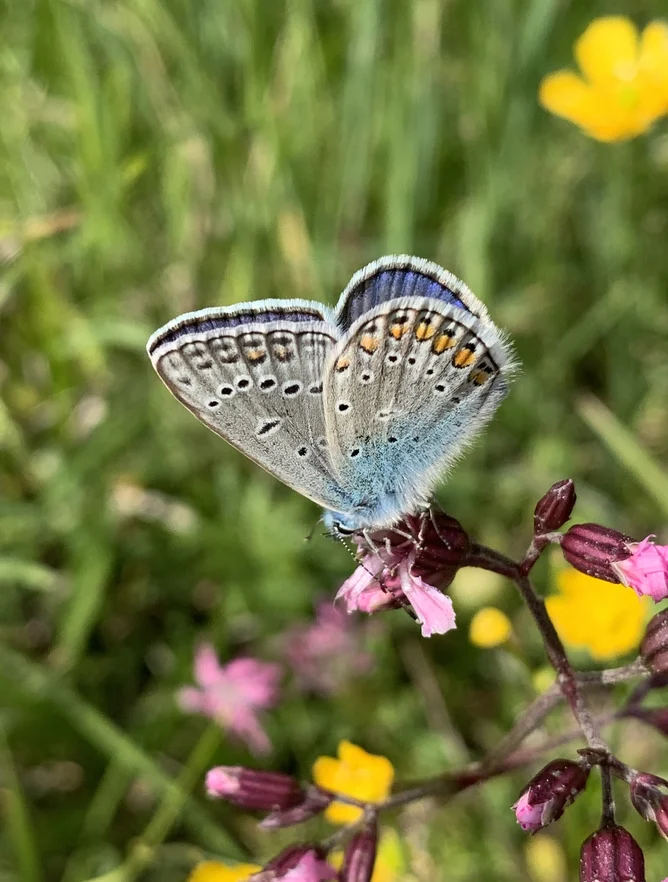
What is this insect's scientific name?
Polyommatus icarus
